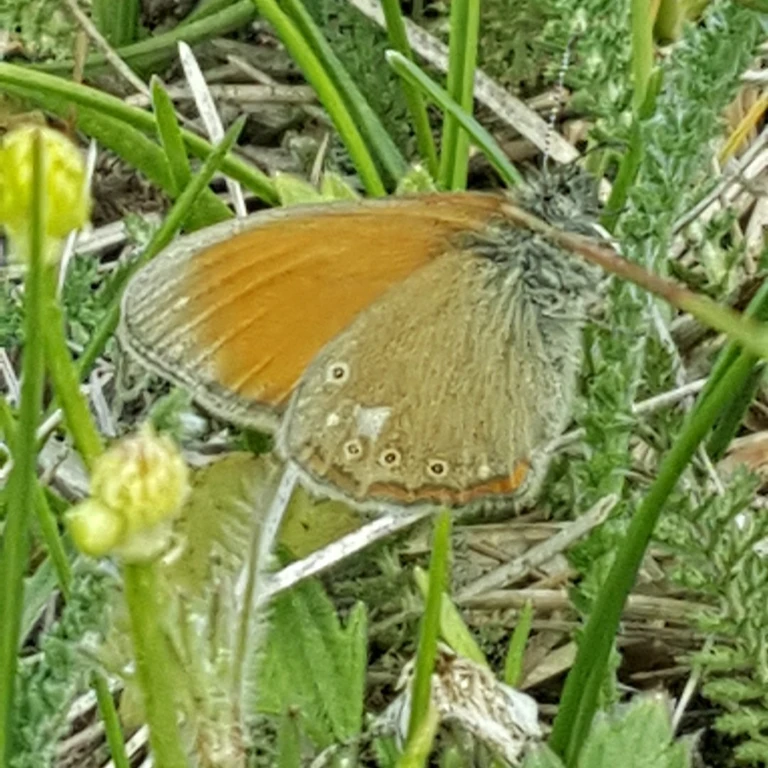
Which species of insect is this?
Coenonympha glycerion (also Coenonympha iphis)
